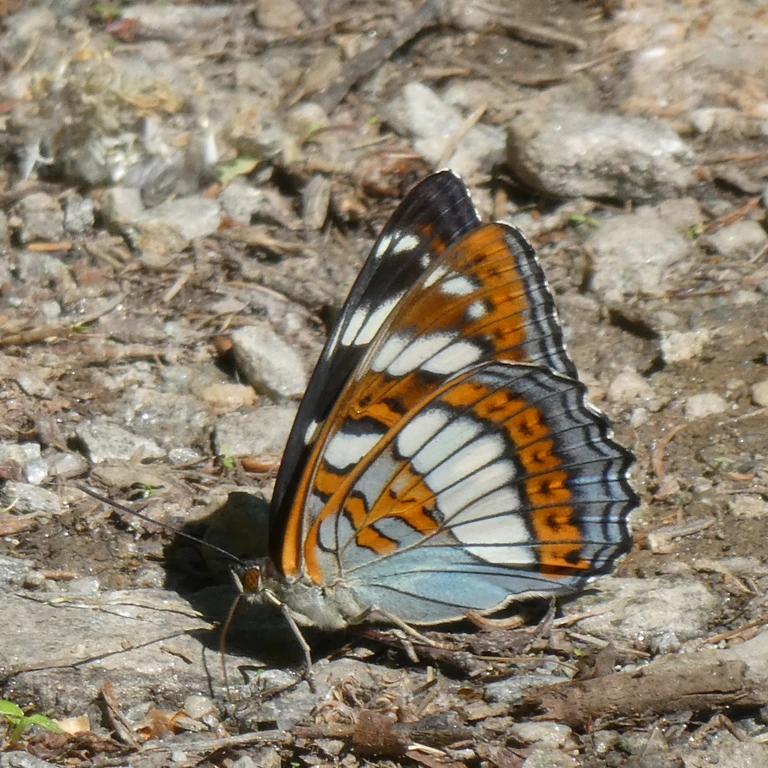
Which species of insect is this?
Limenitis populi
